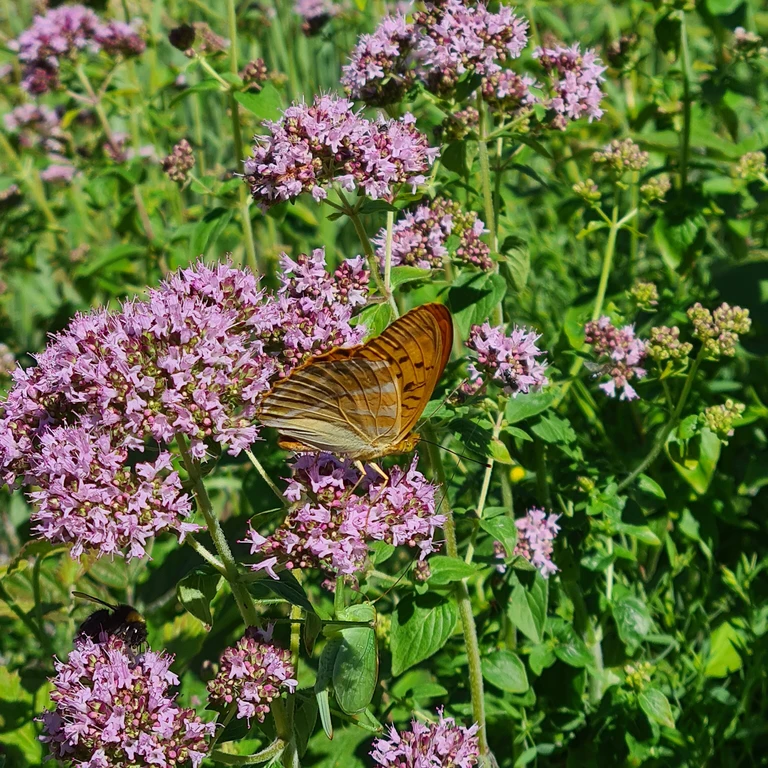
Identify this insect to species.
Argynnis paphia
